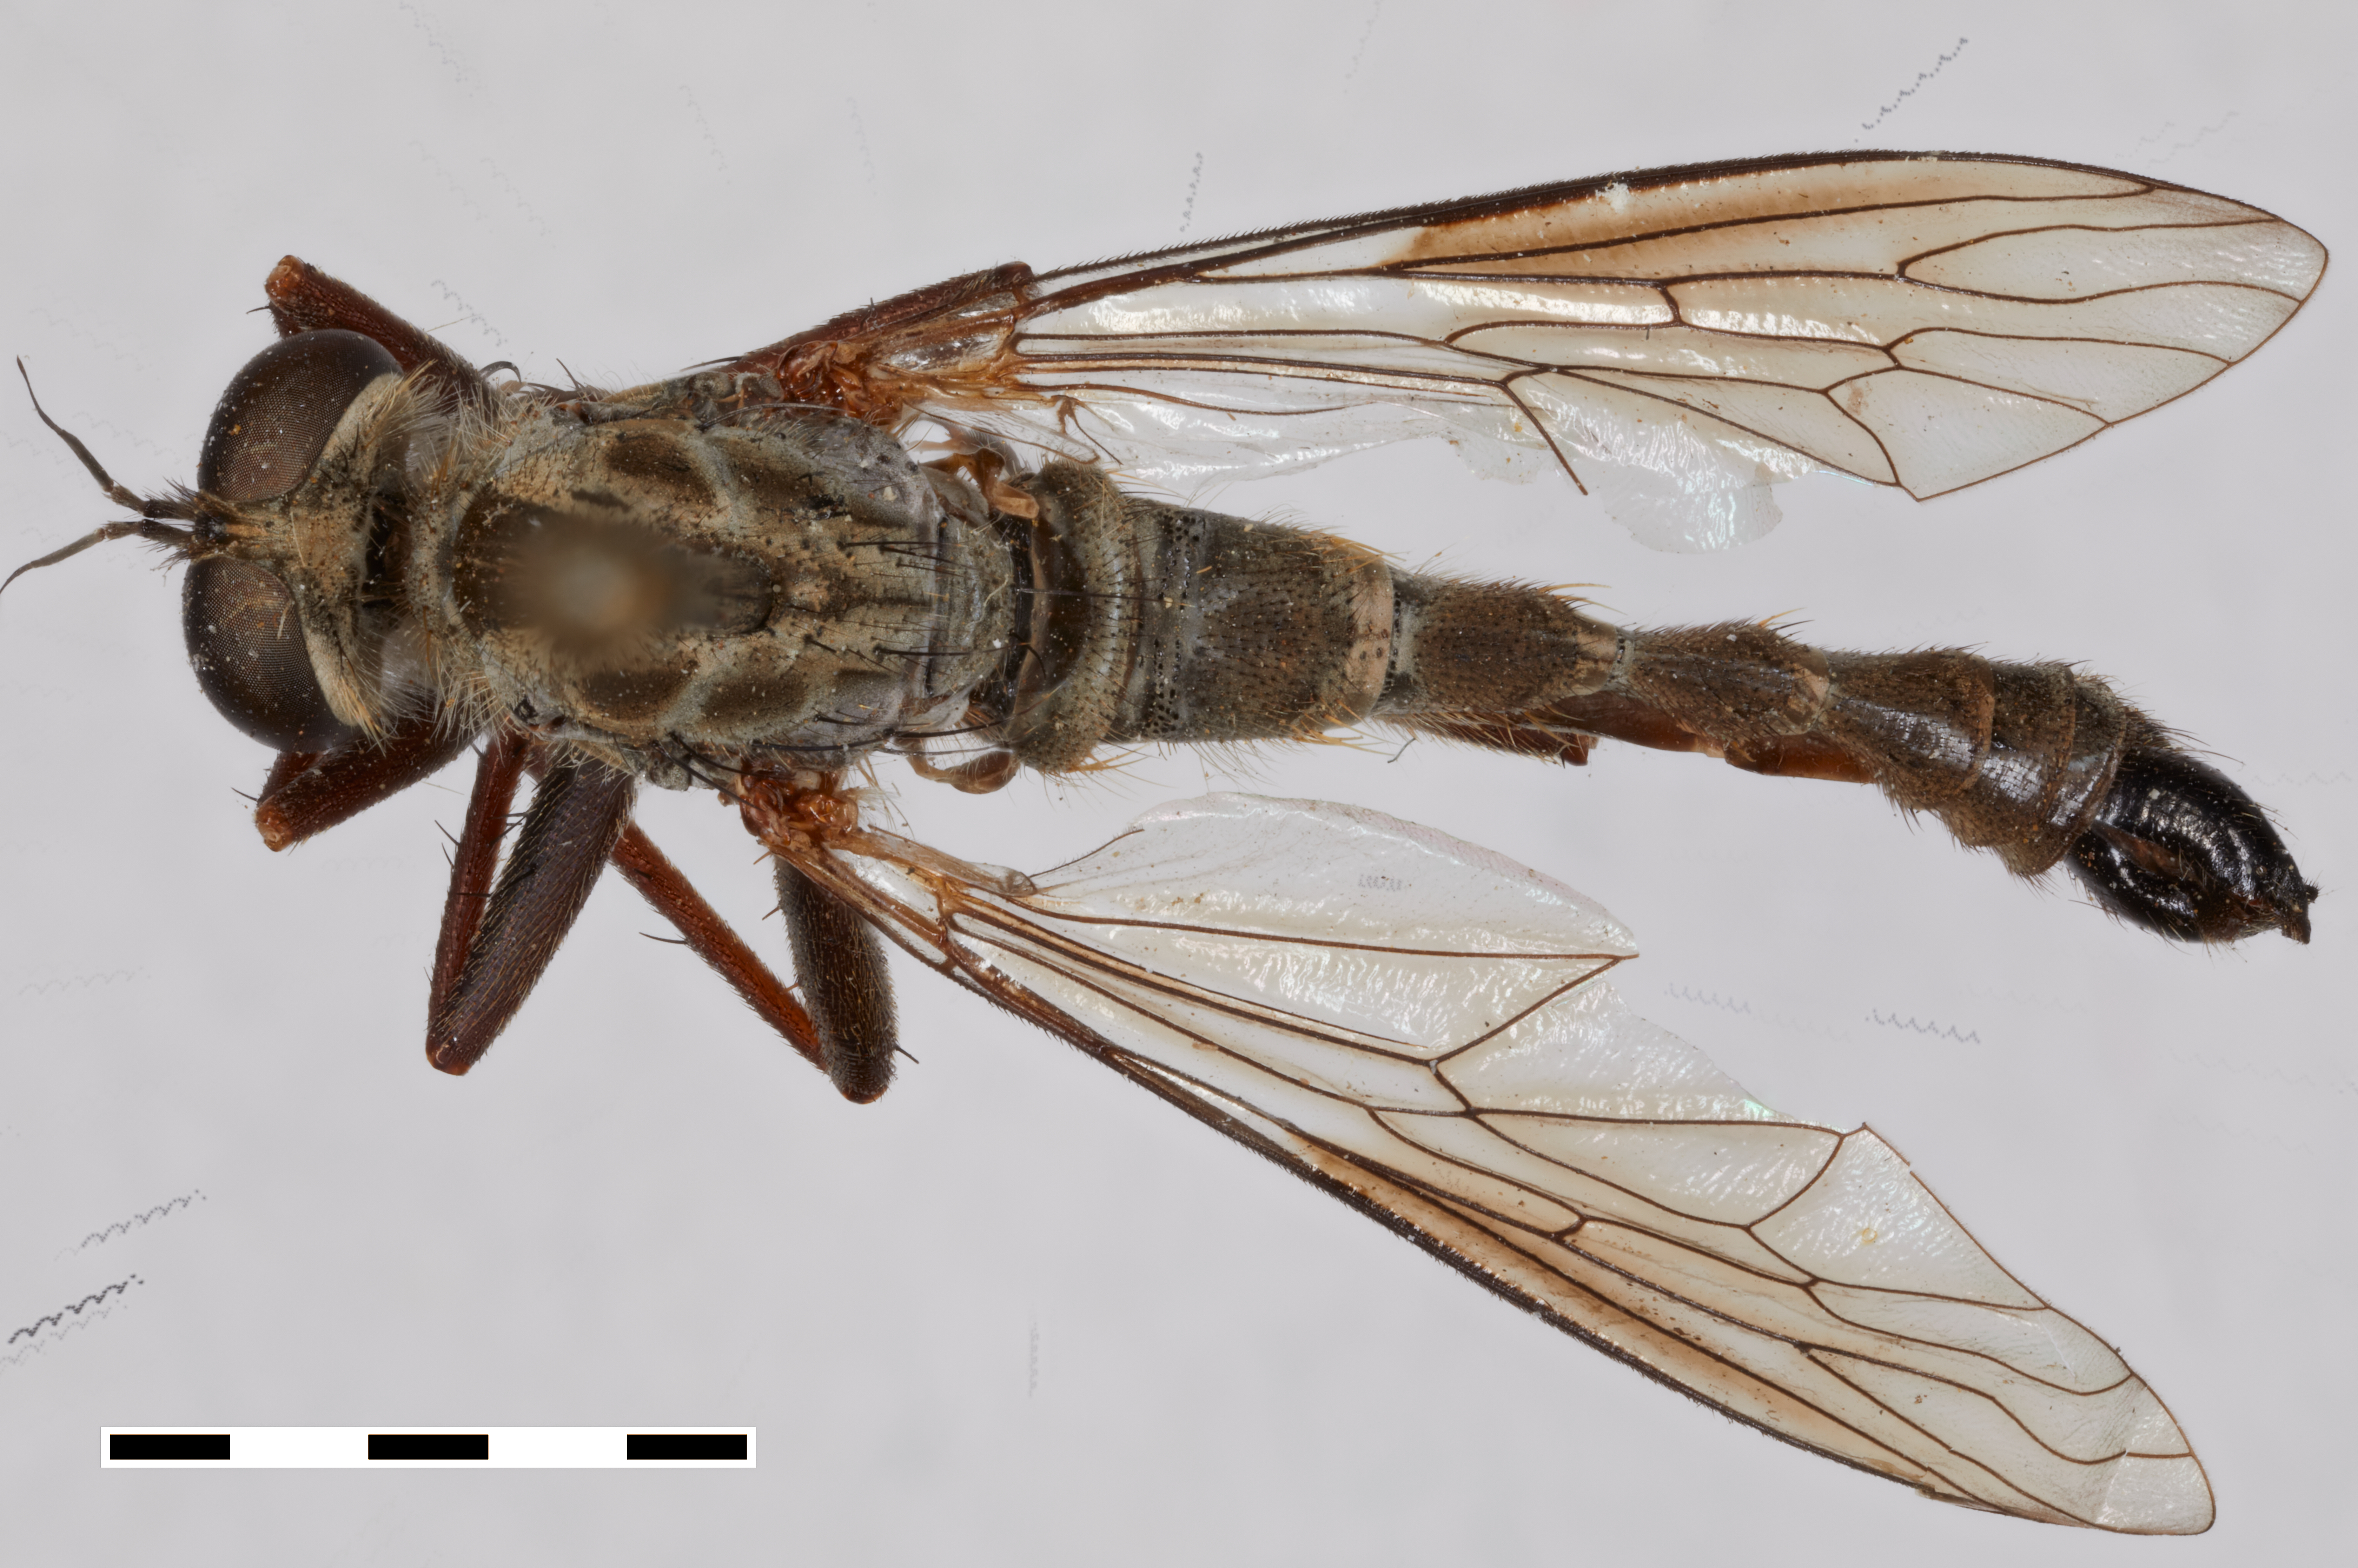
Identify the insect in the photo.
Asilus lepidus
